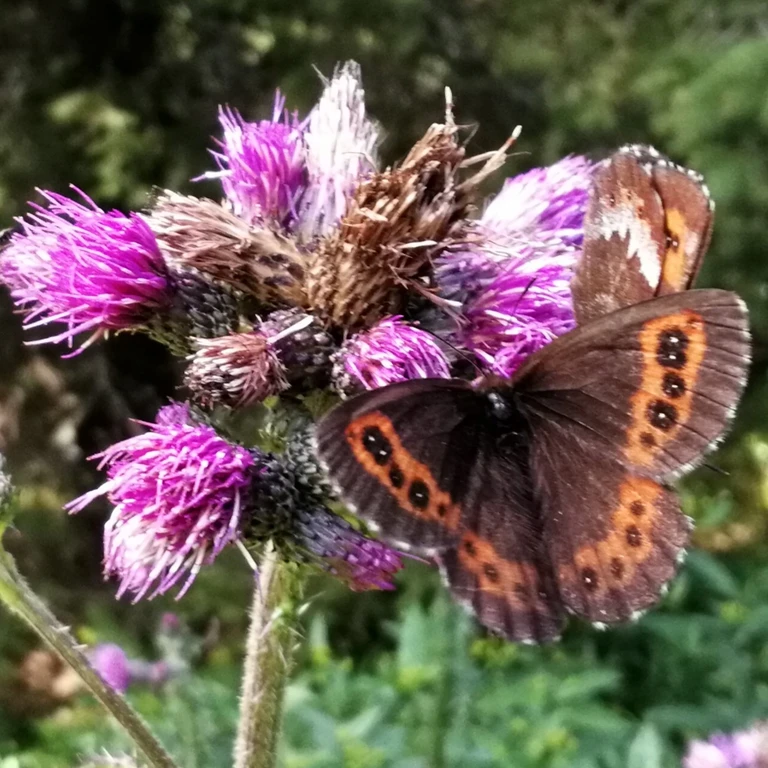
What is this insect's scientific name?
Erebia euryale
